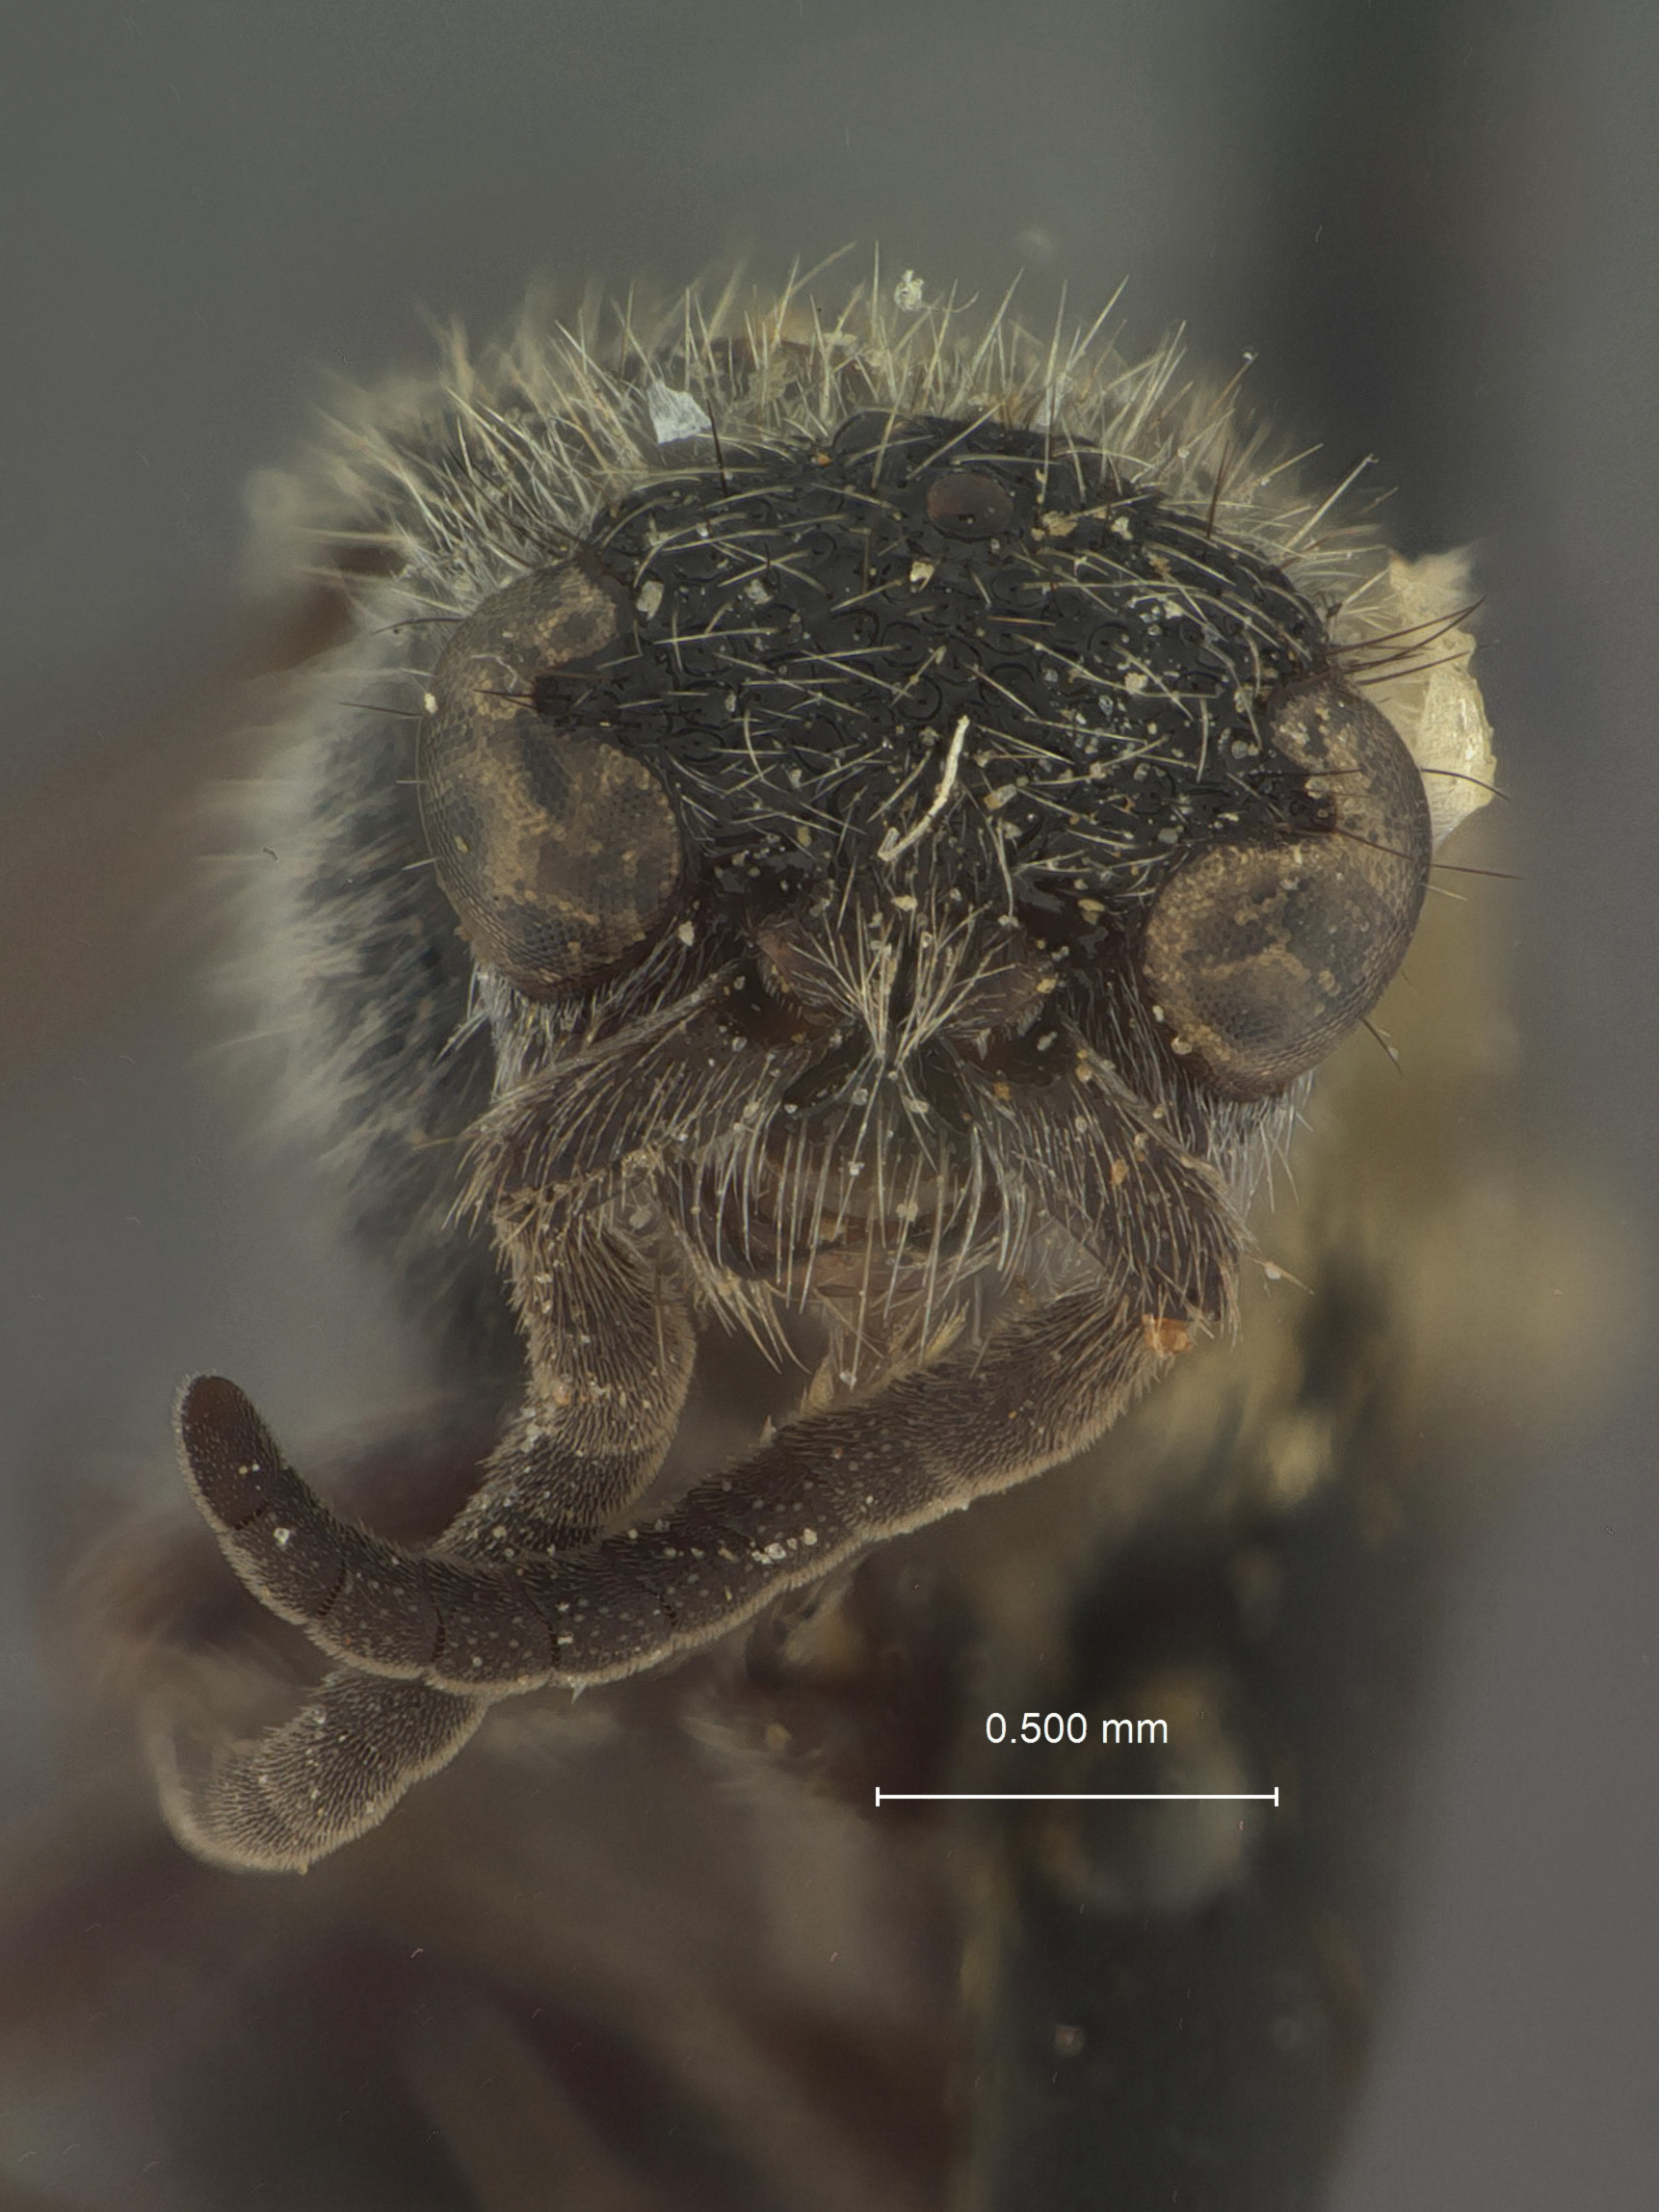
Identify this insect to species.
Ephuta spinifera
